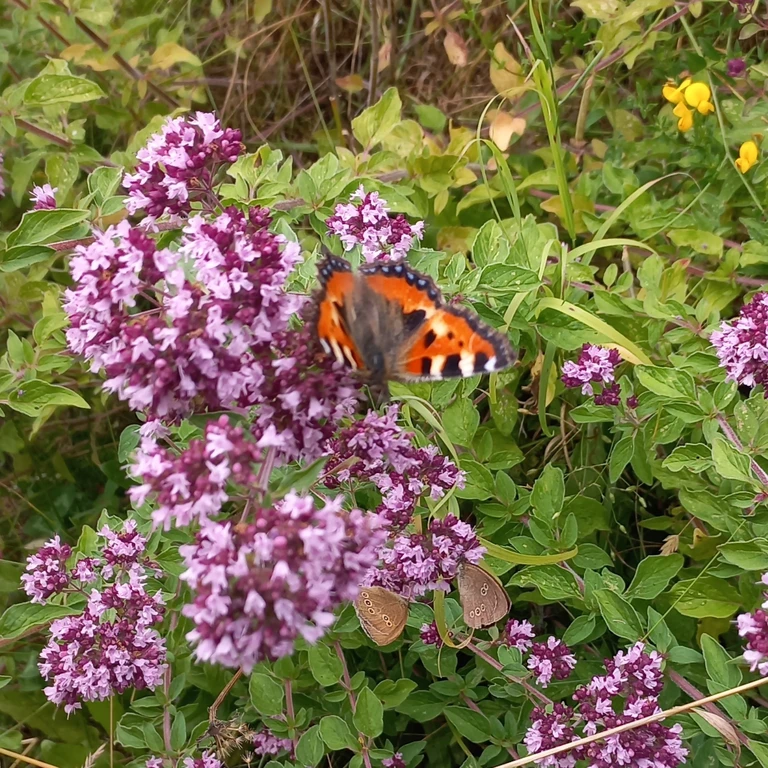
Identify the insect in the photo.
Aglais urticae
